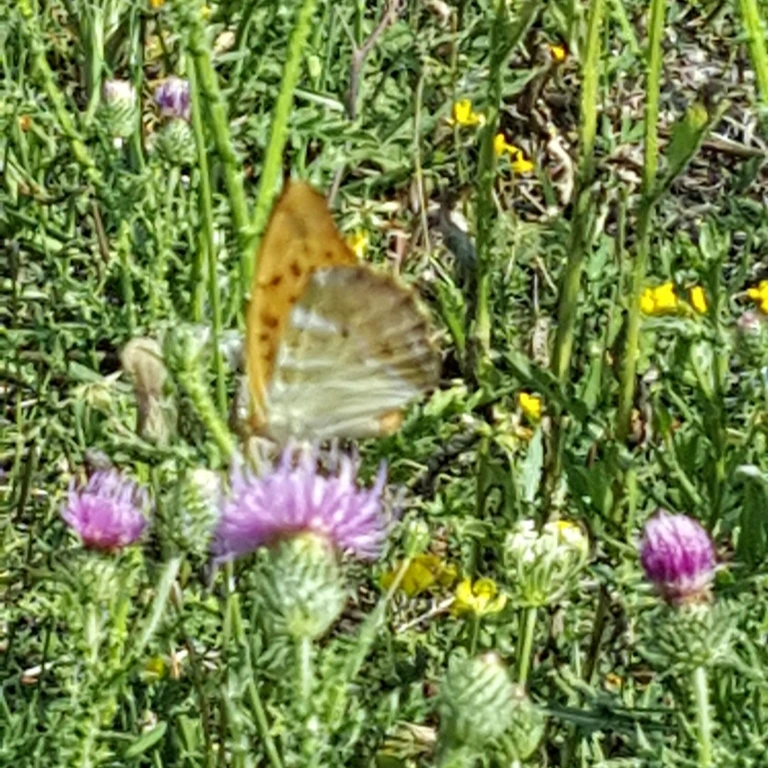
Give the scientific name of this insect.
Argynnis paphia
